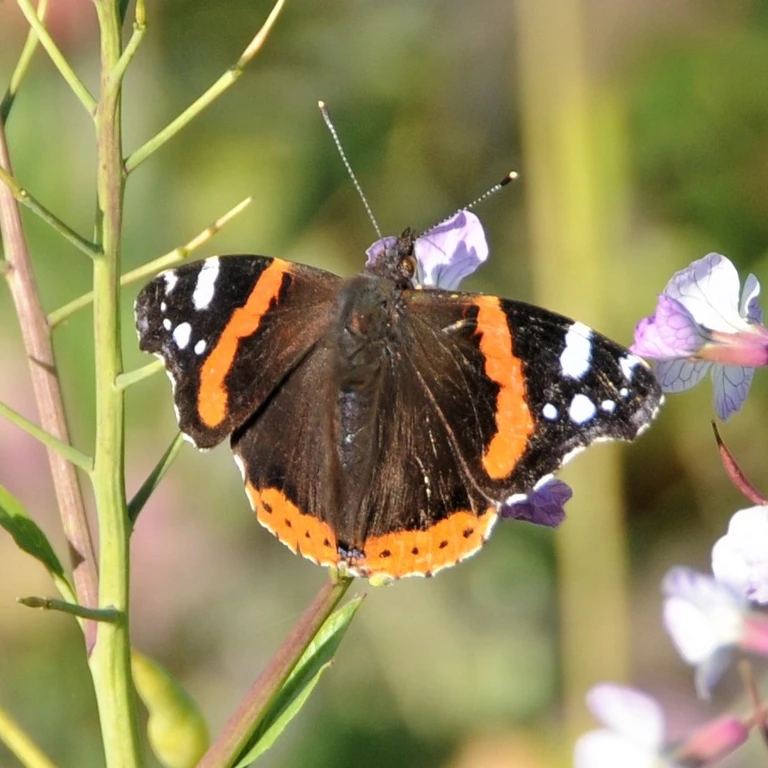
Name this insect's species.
Vanessa atalanta
